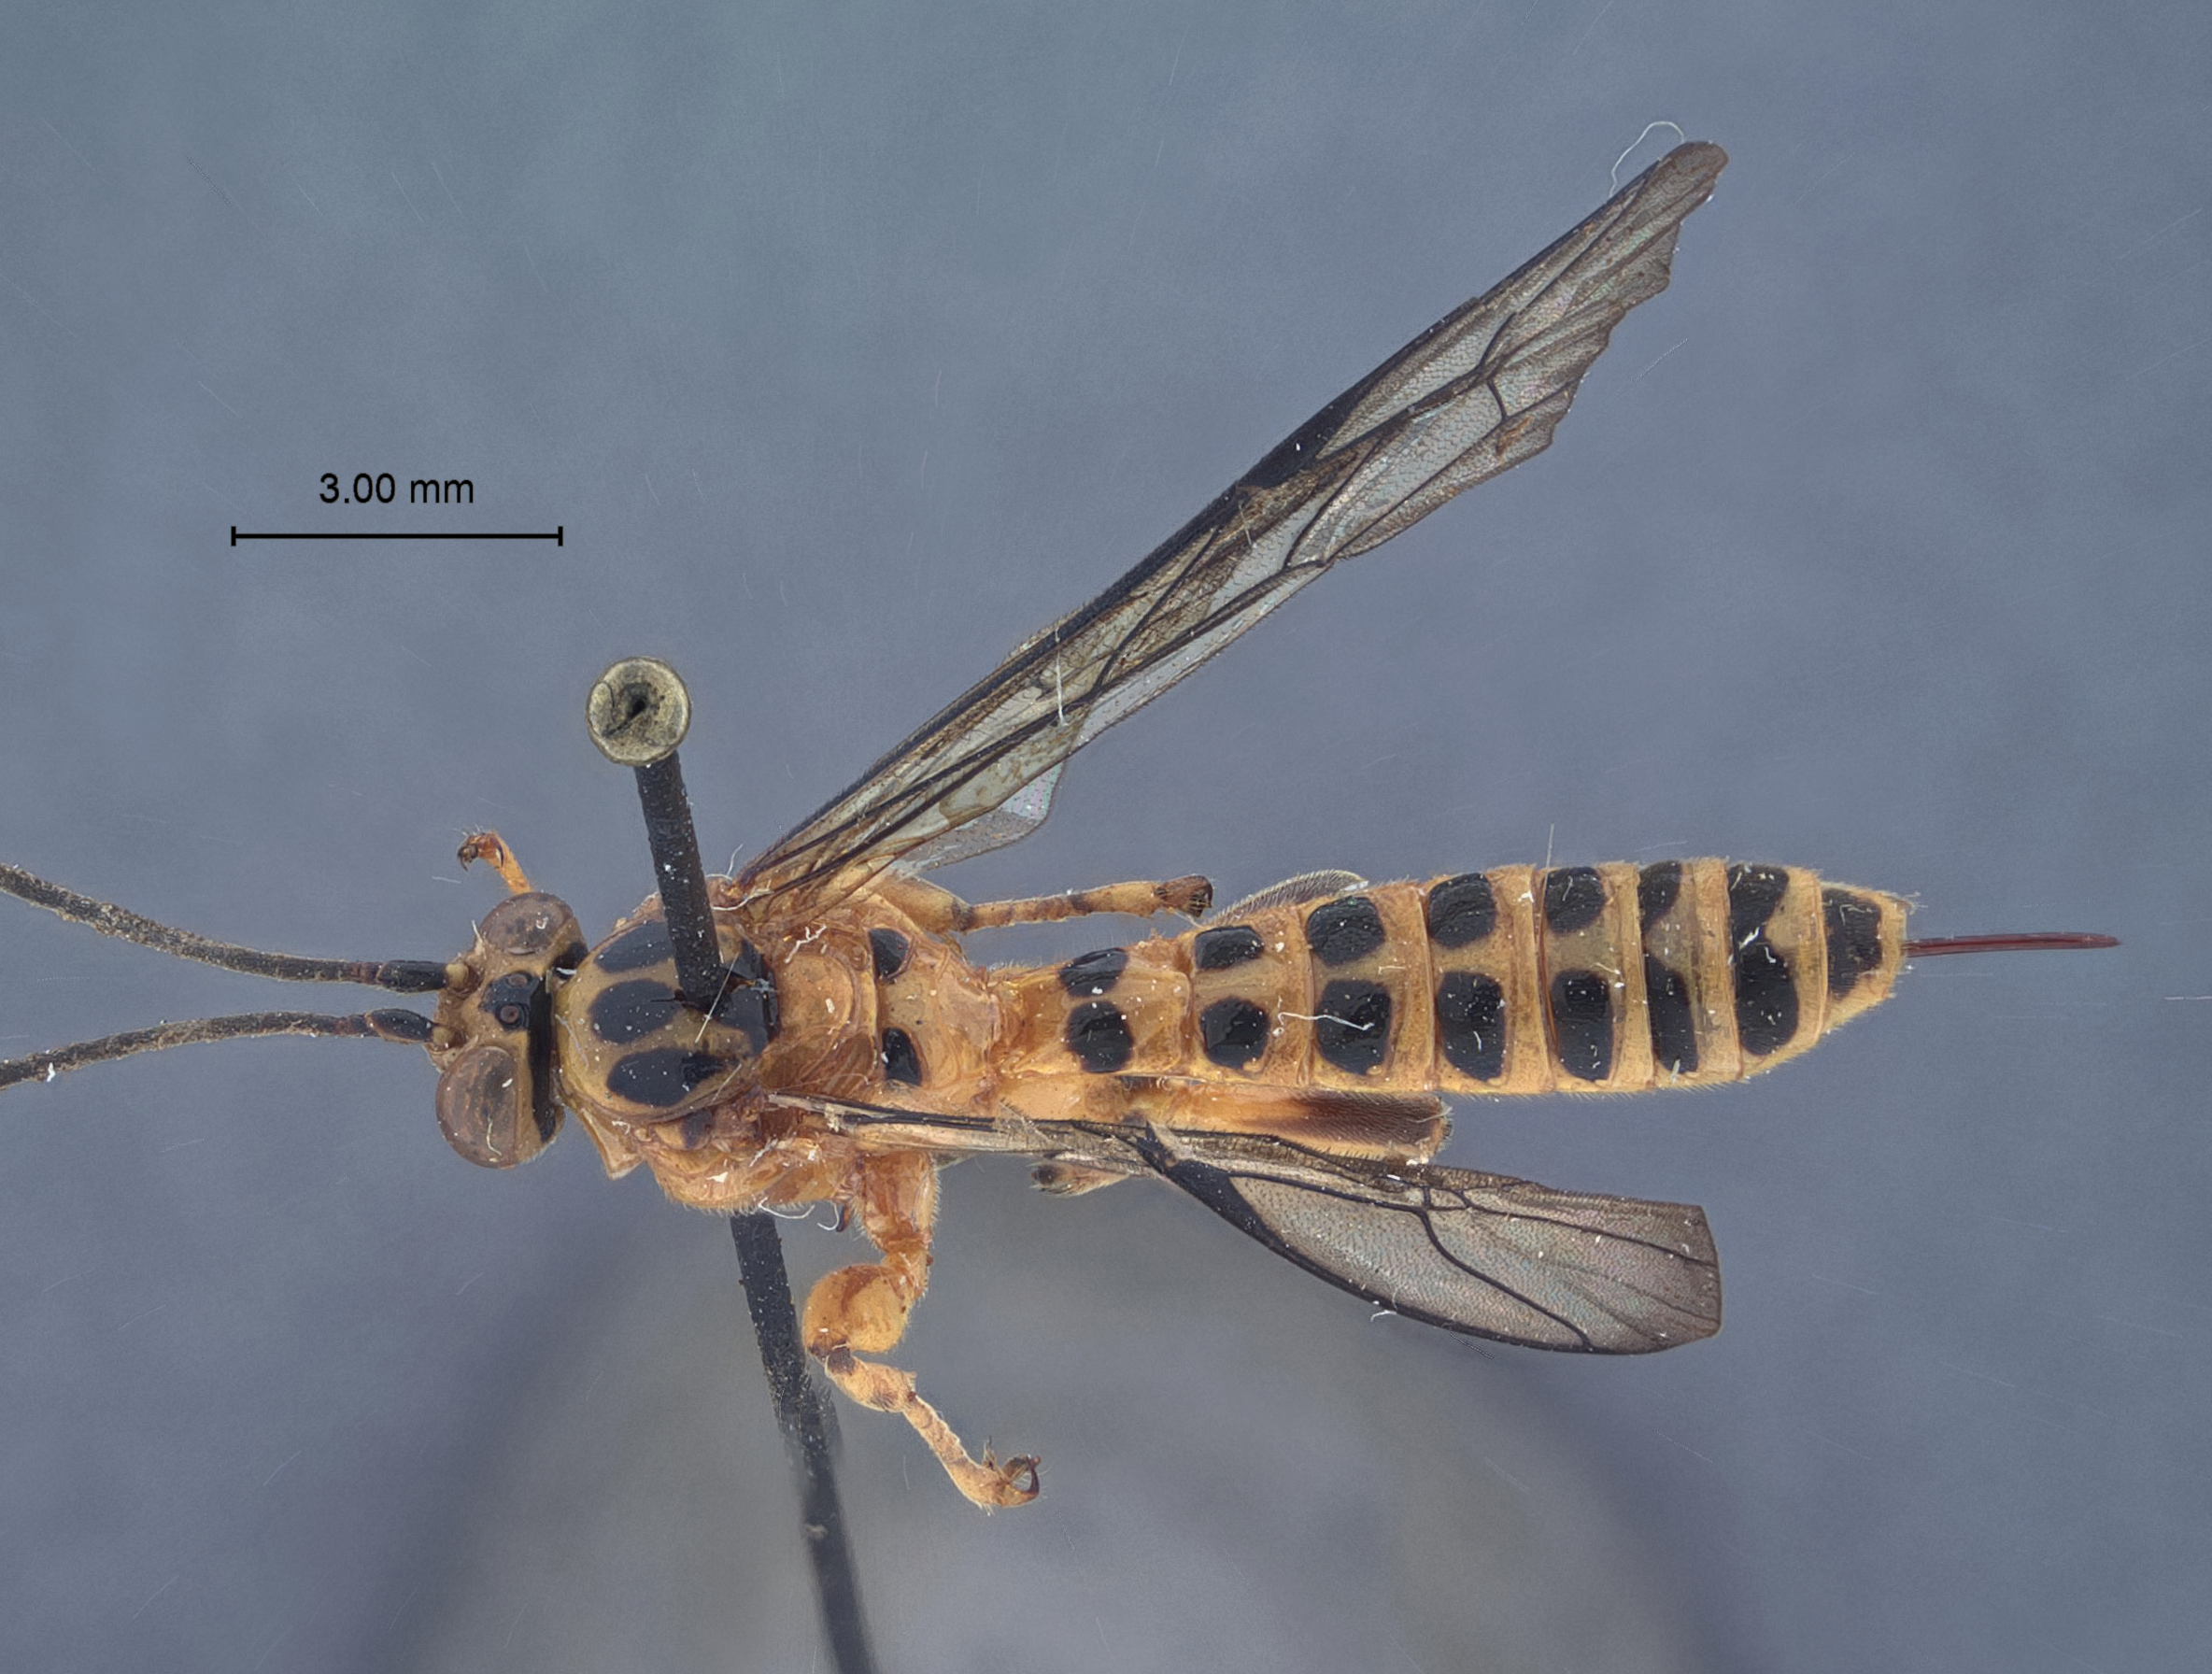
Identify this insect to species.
Xanthopimpla virgipes
